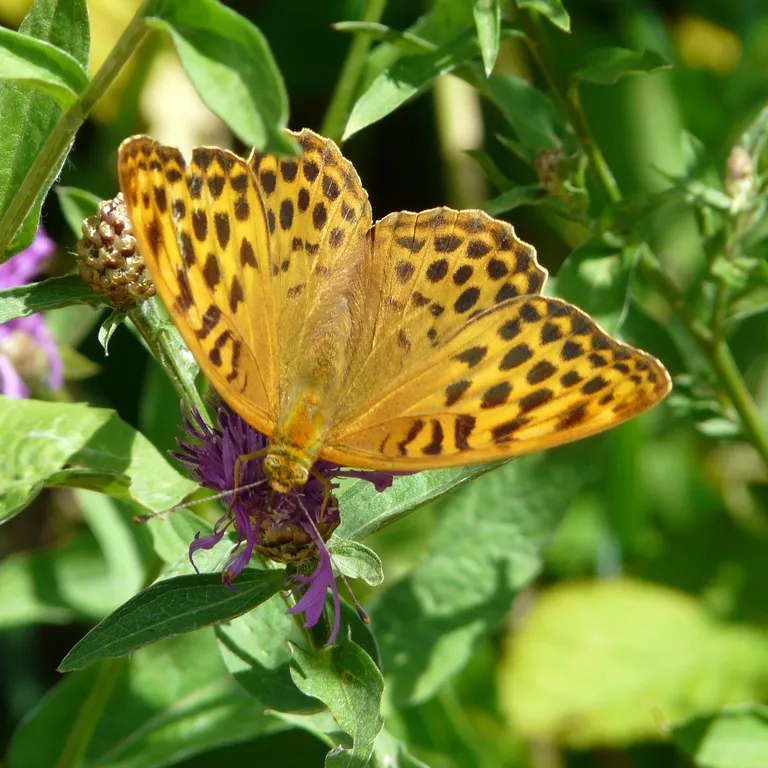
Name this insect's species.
Argynnis paphia
